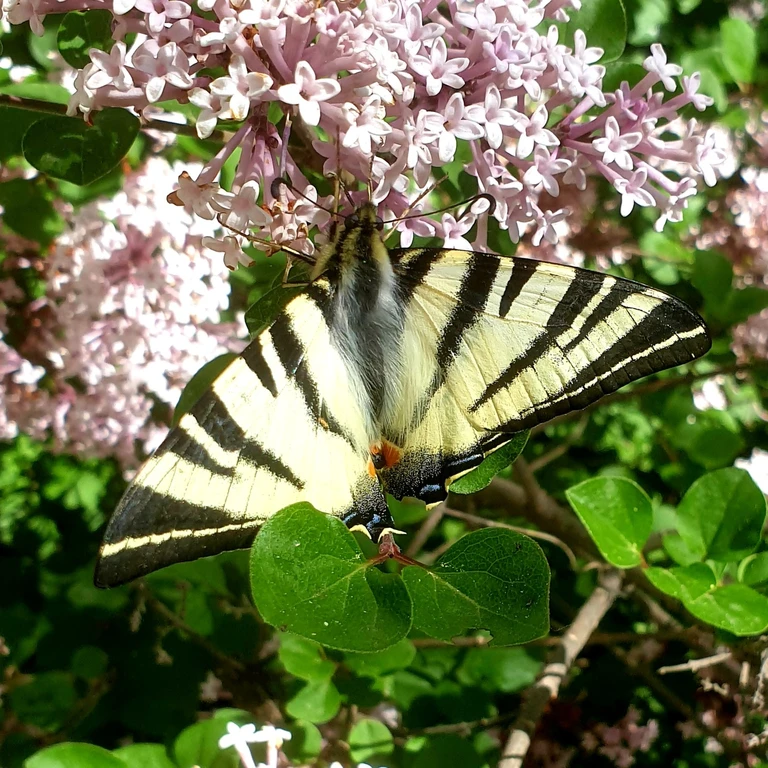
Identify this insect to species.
Iphiclides podalirius
